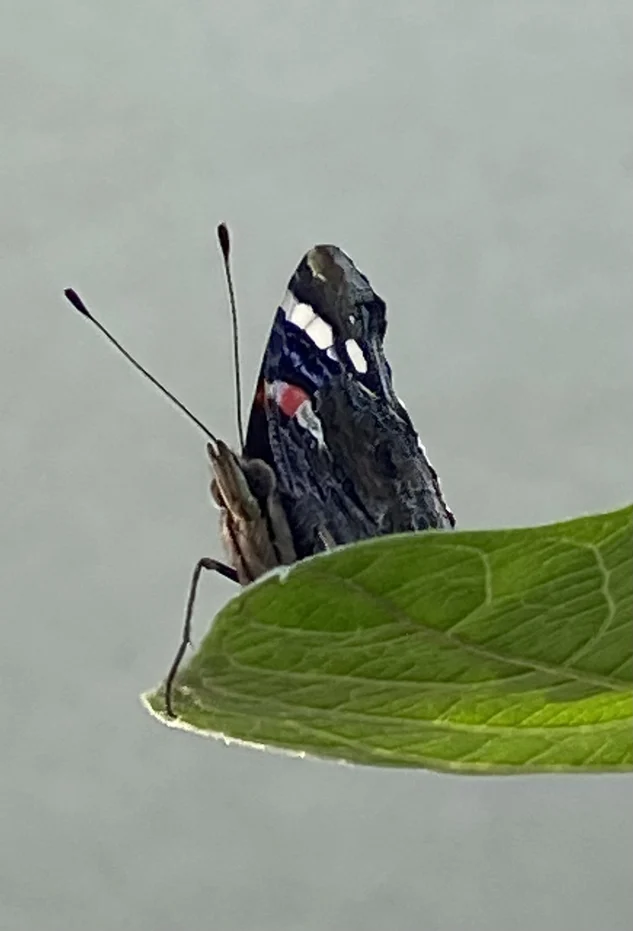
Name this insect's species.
Vanessa atalanta
